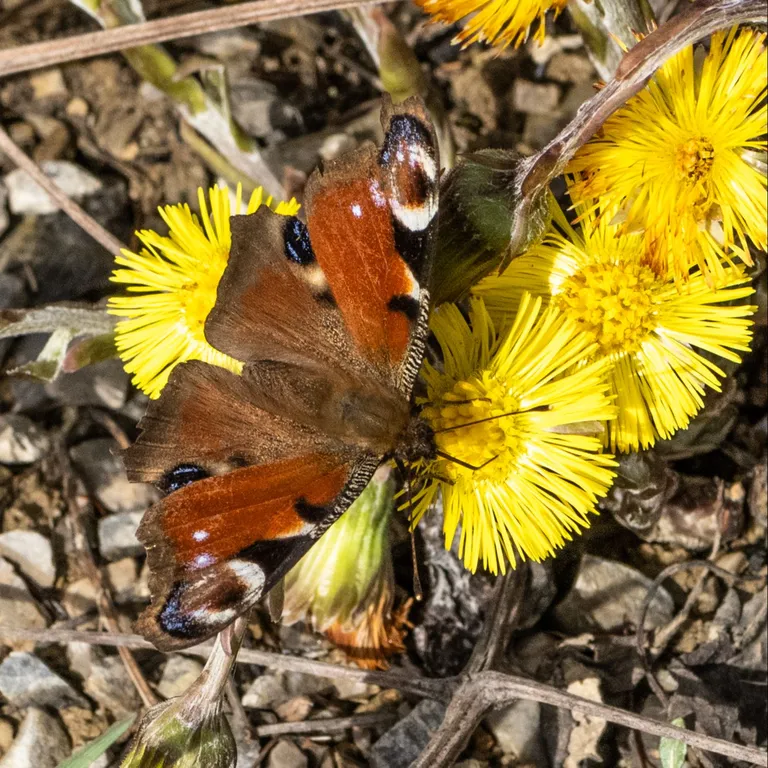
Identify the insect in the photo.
Aglais io
